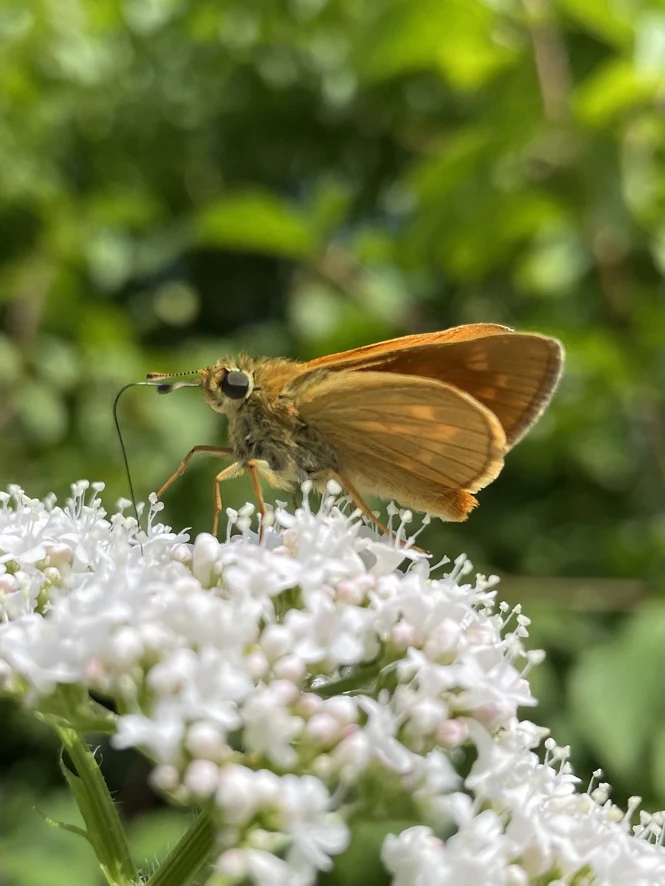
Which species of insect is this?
Ochlodes sylvanus (also Ochlodes venata)
